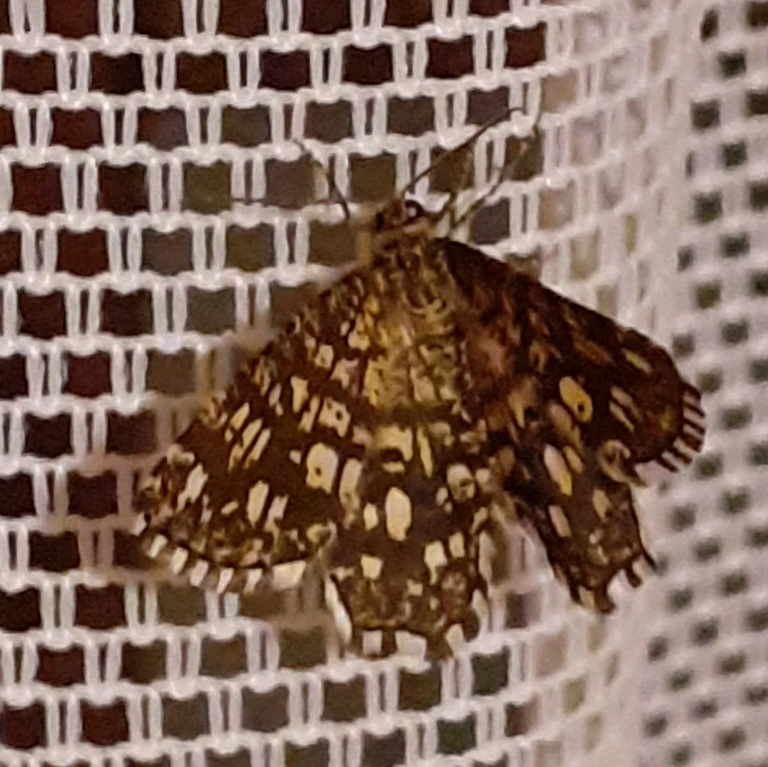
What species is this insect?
Chiasmia clathrata
